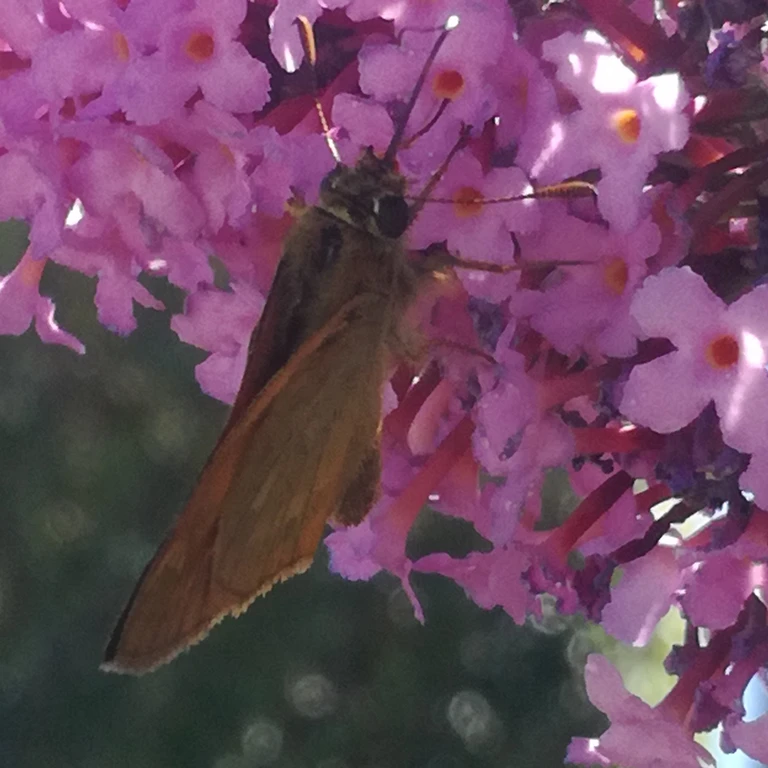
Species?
Ochlodes sylvanus (also Ochlodes venata)
